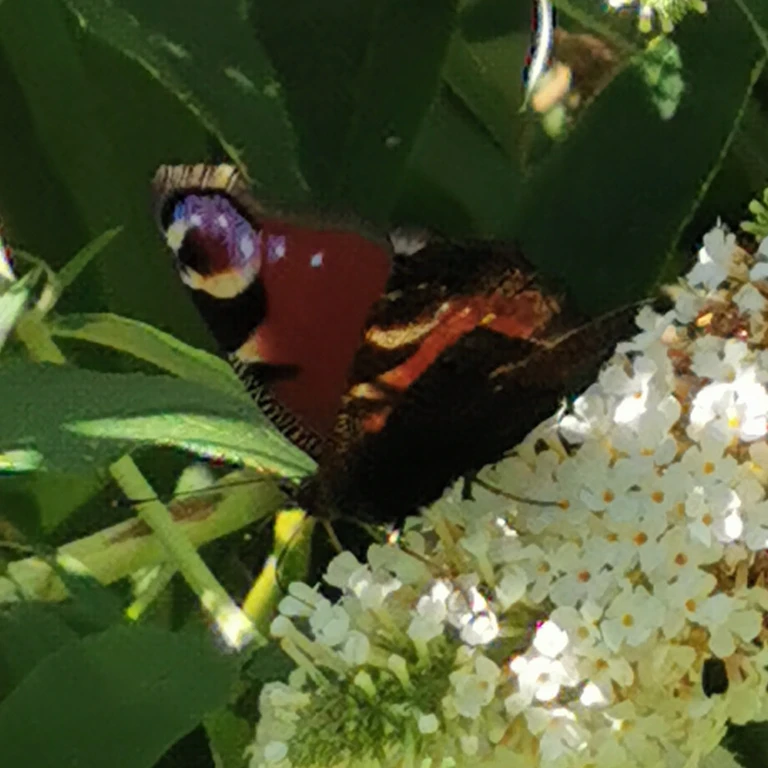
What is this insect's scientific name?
Aglais io
